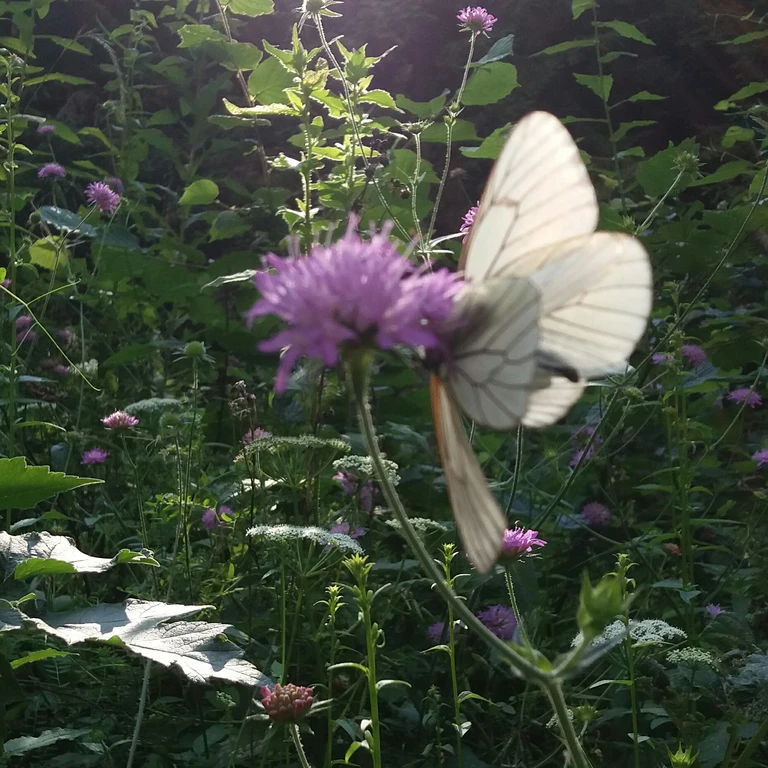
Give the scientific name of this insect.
Aporia crataegi
